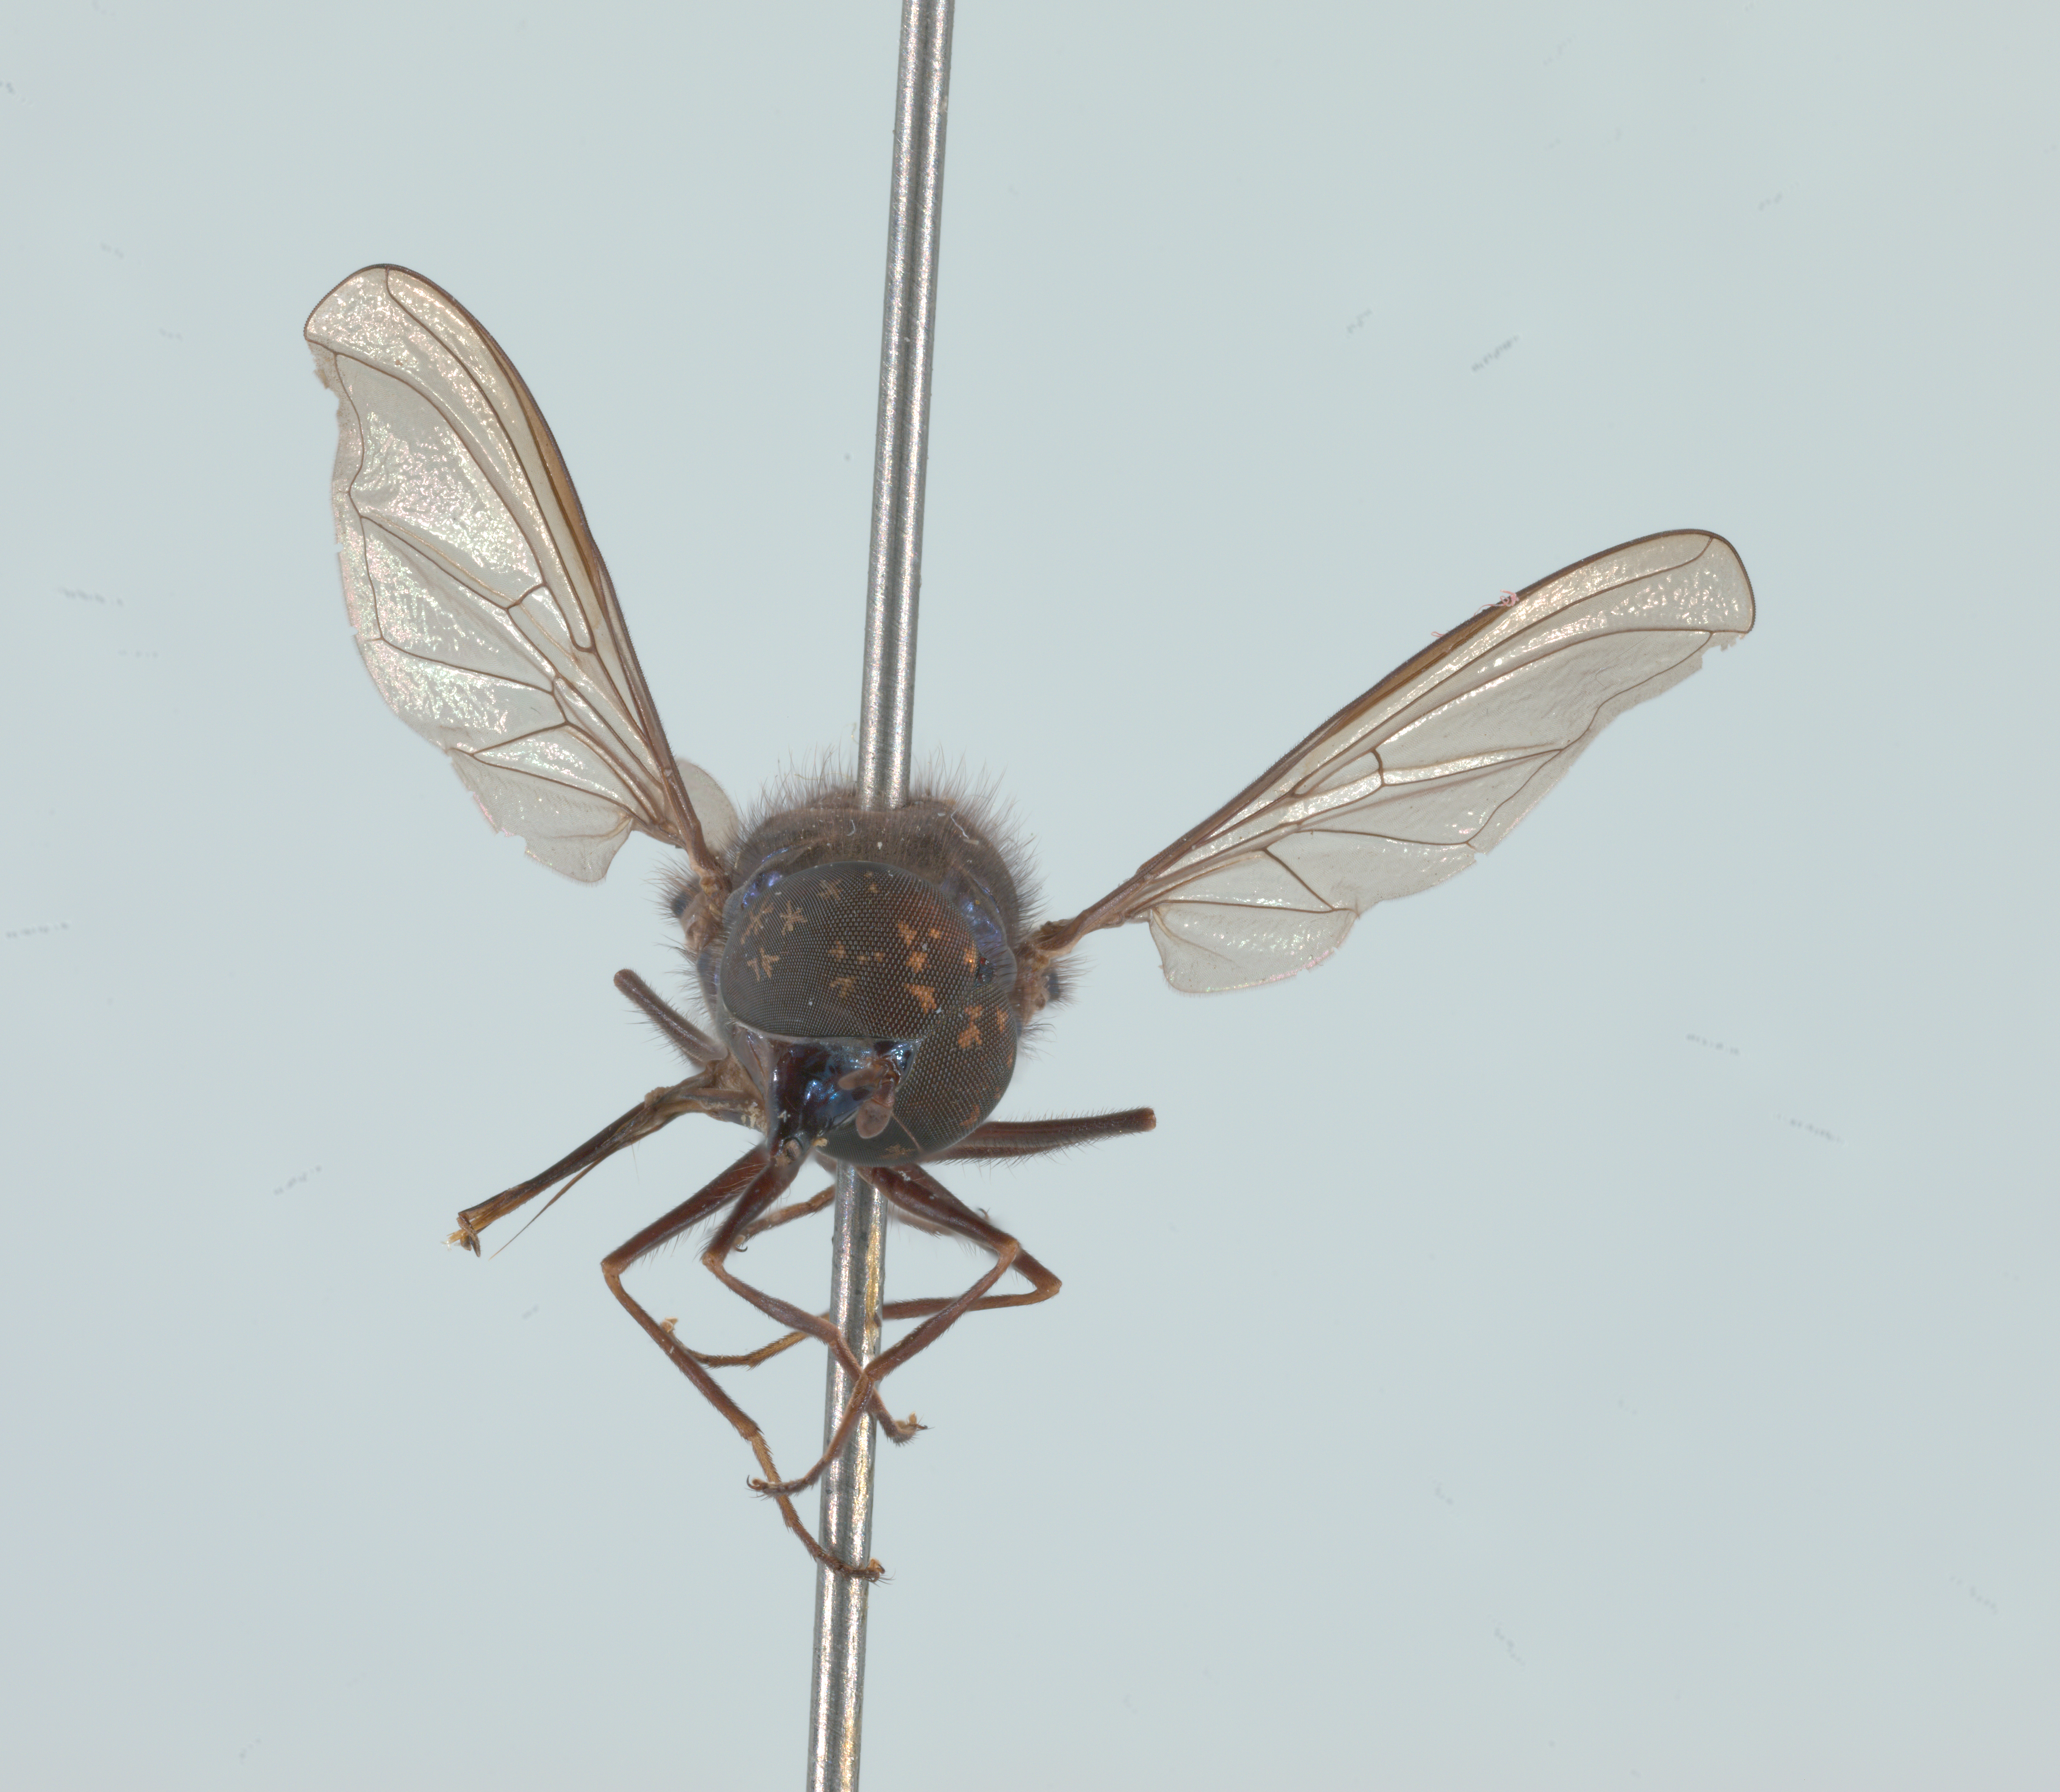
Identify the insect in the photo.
Rhingia cyanoprora
